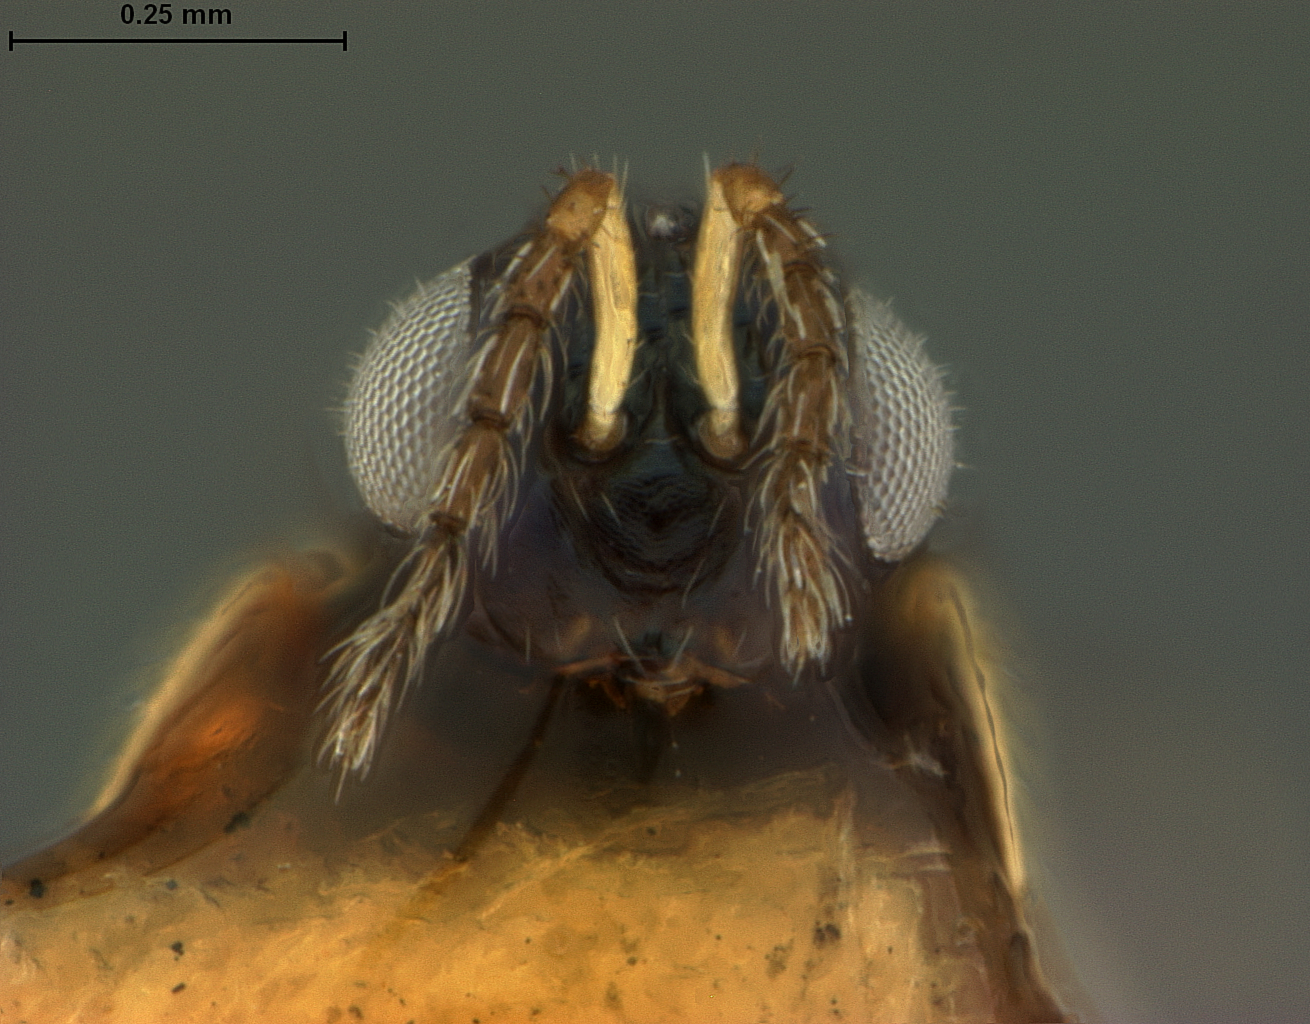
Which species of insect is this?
Tetrastichoides manilensis
